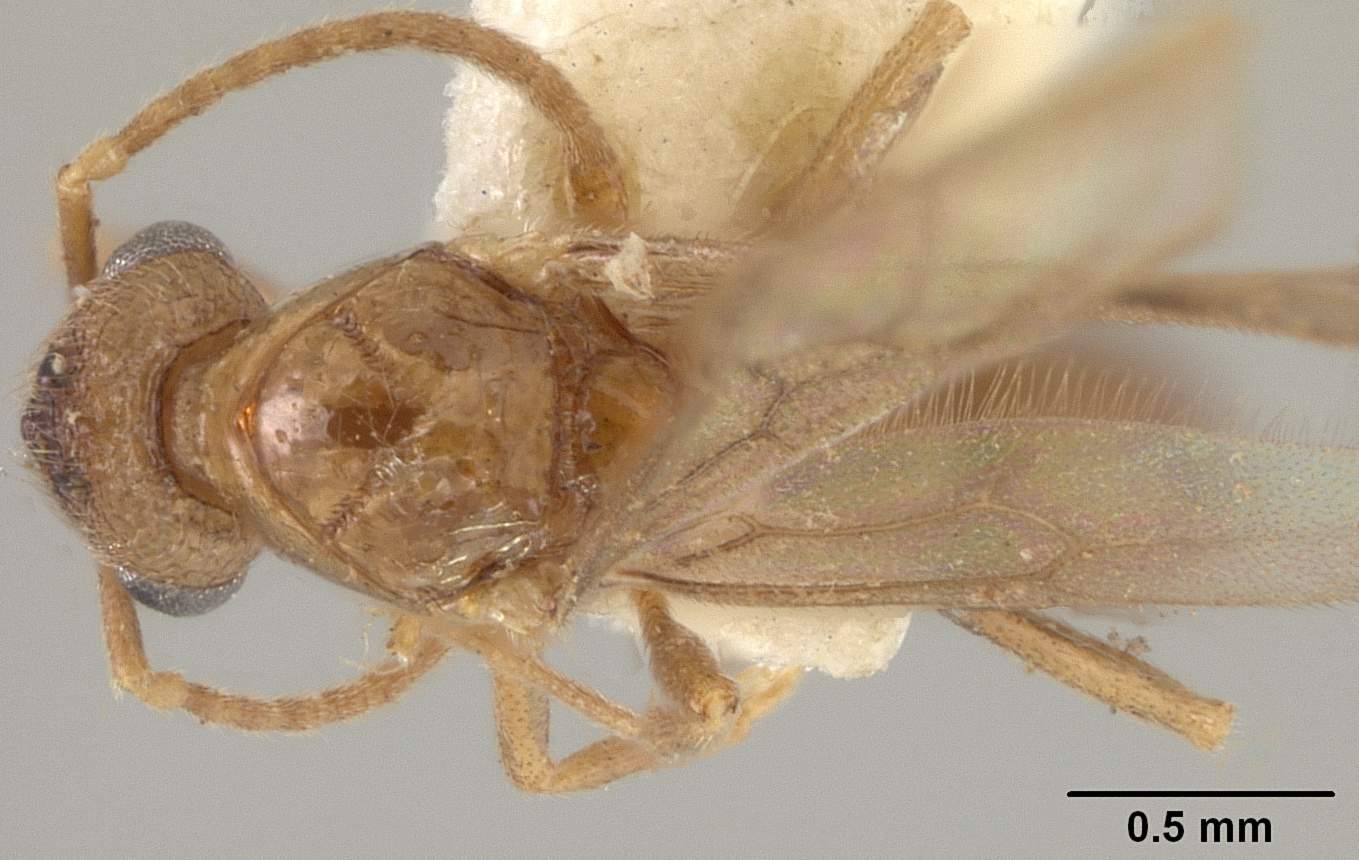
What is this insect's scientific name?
Wheeleripone aterrima
